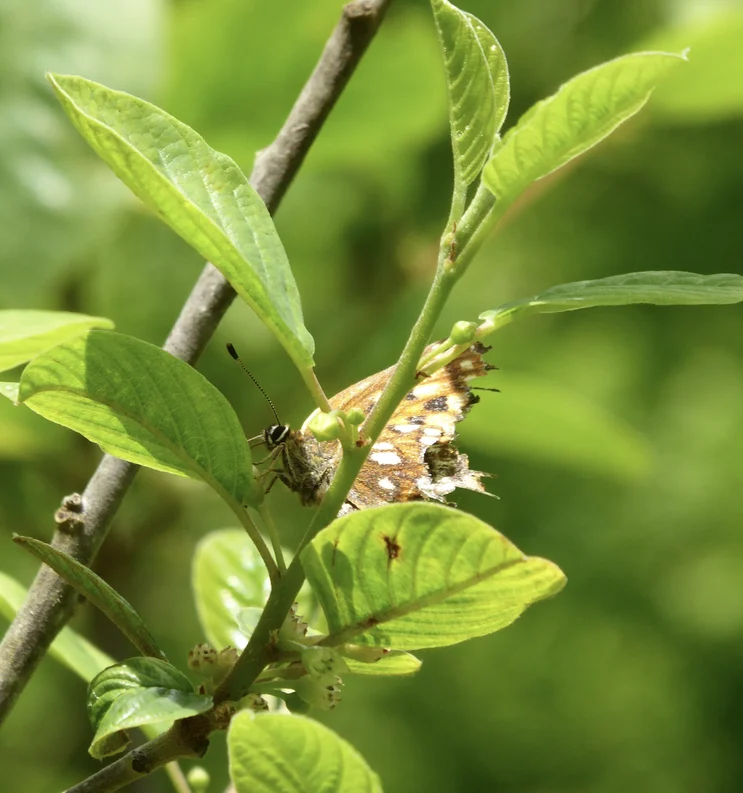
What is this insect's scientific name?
Hamearis lucina
